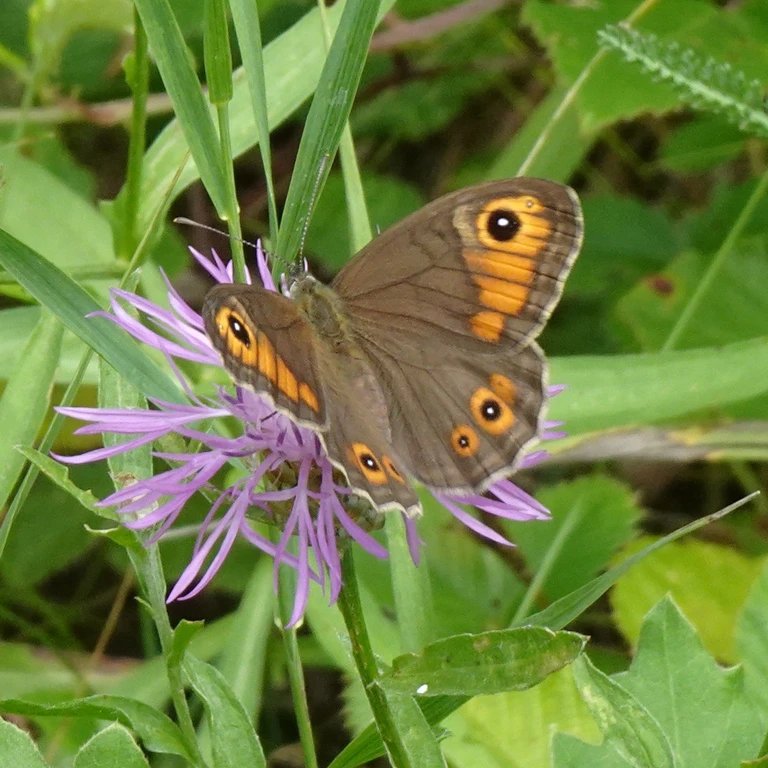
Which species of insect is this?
Lasiommata maera (also Pararge maera)
